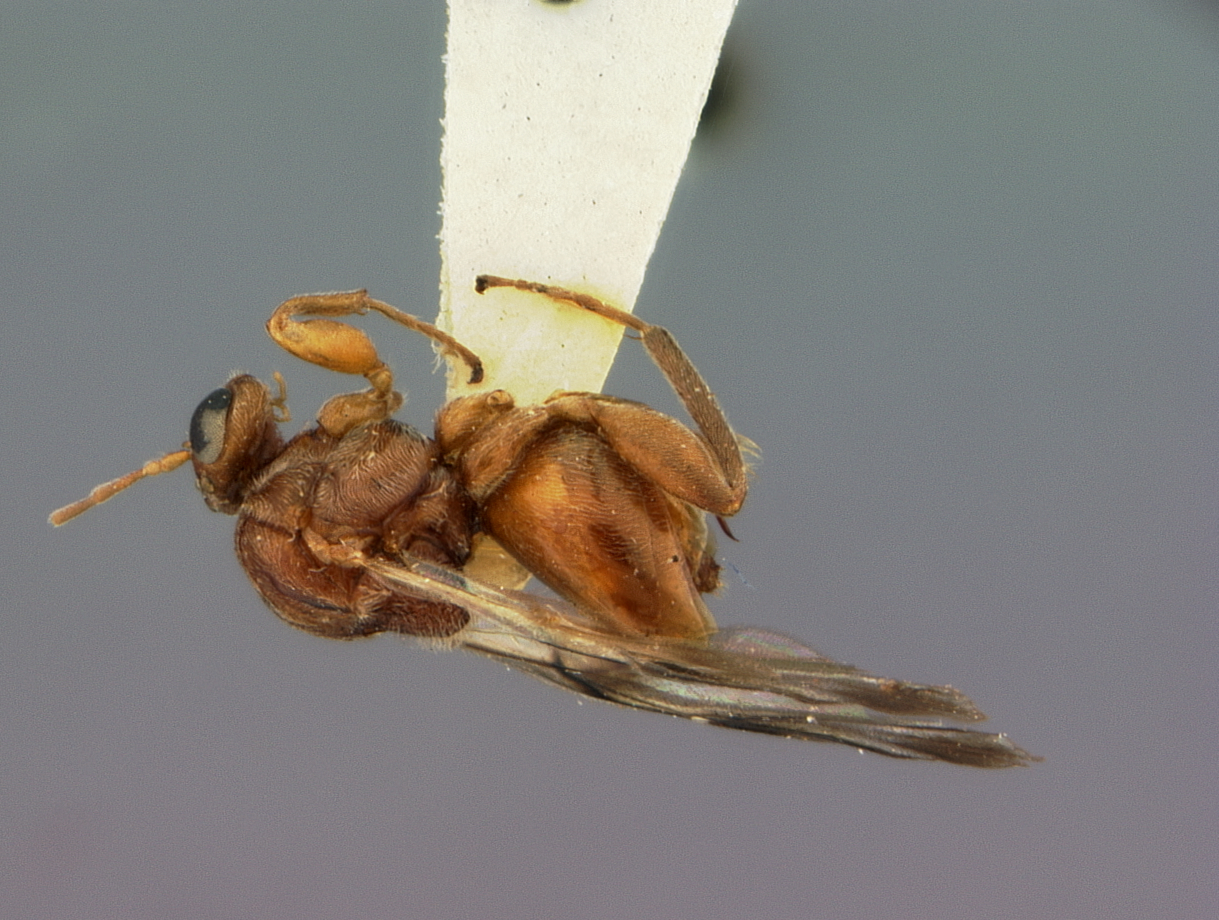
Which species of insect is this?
Antron tepicana
